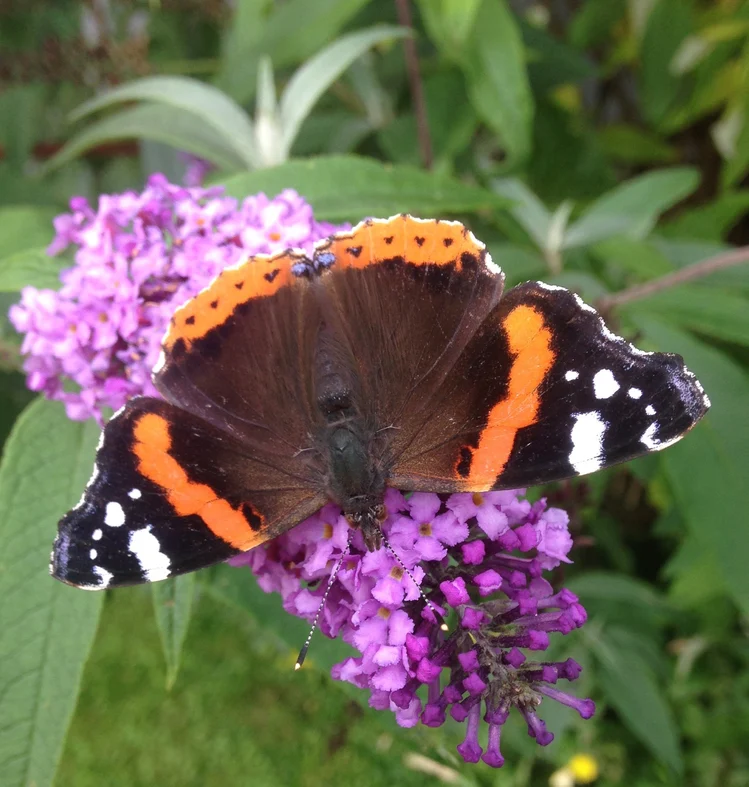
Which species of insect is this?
Vanessa atalanta
